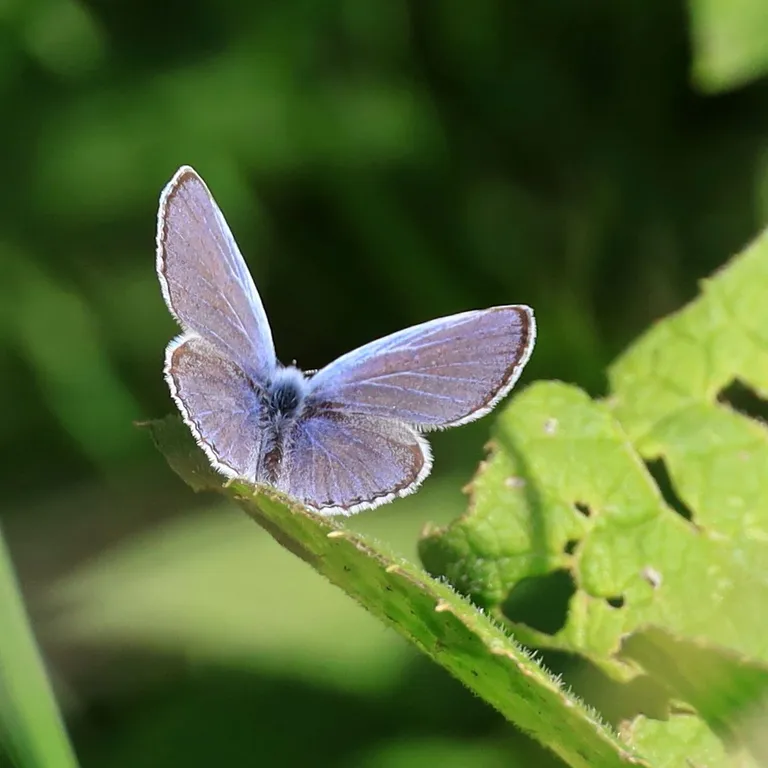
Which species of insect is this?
Polyommatus icarus
